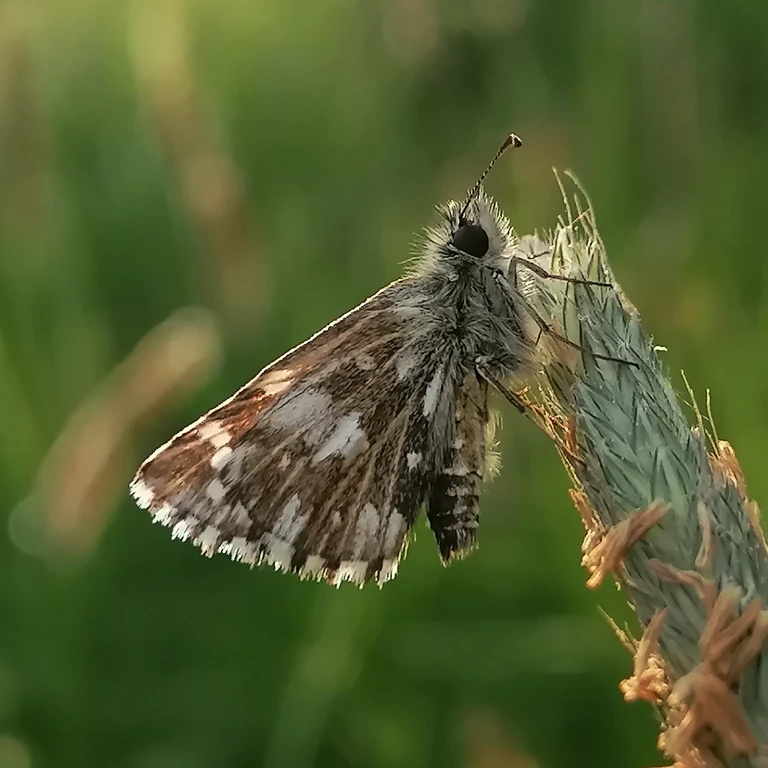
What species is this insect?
Pyrgus malvae
